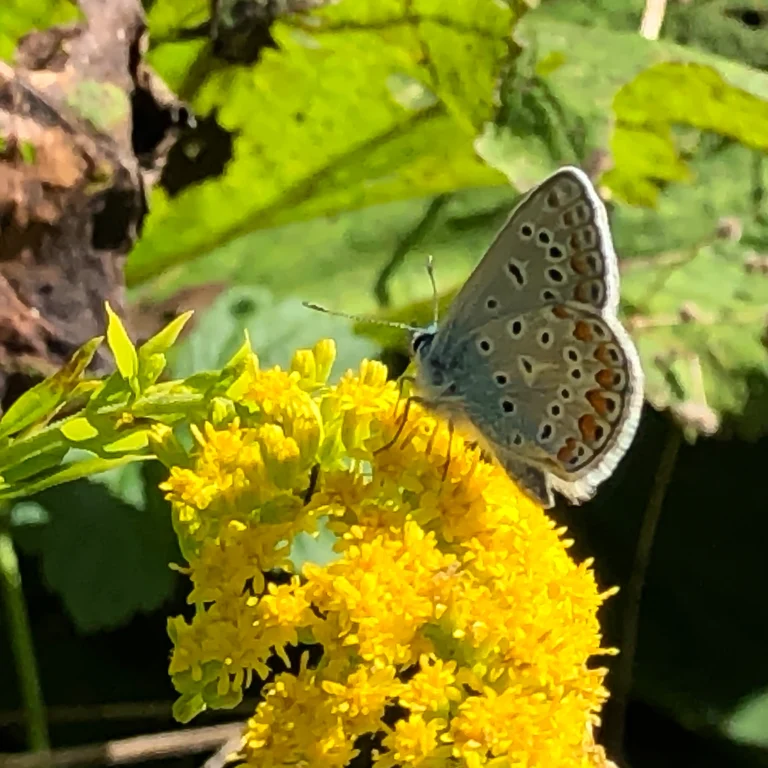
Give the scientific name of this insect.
Polyommatus icarus
